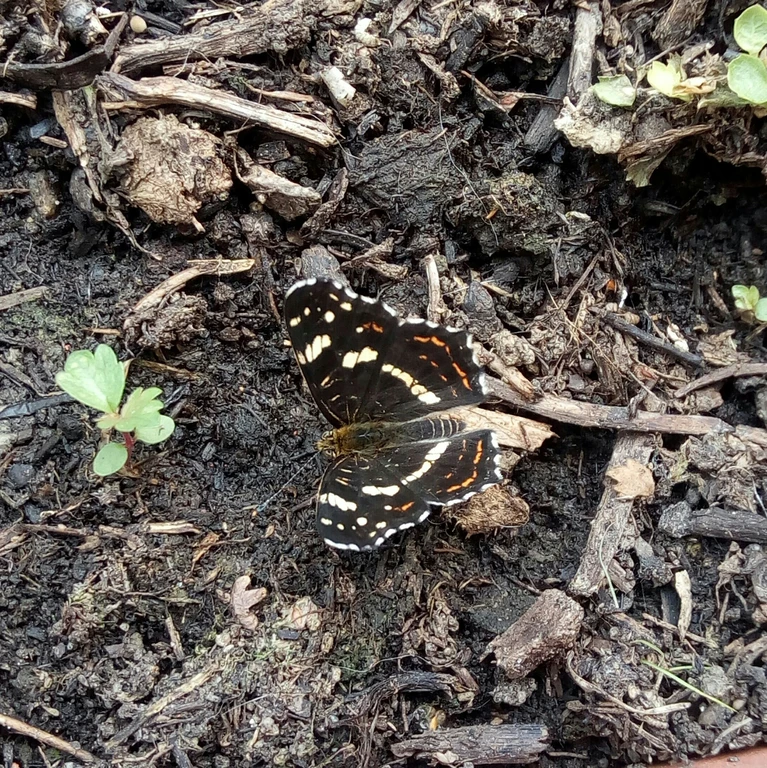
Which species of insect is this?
Araschnia levana
